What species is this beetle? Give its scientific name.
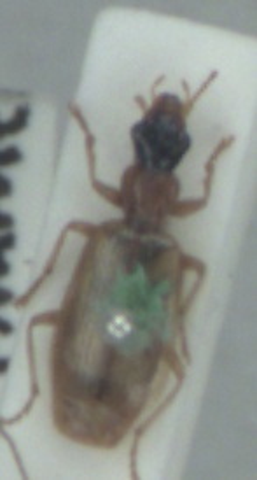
Demetrias atricapillus
